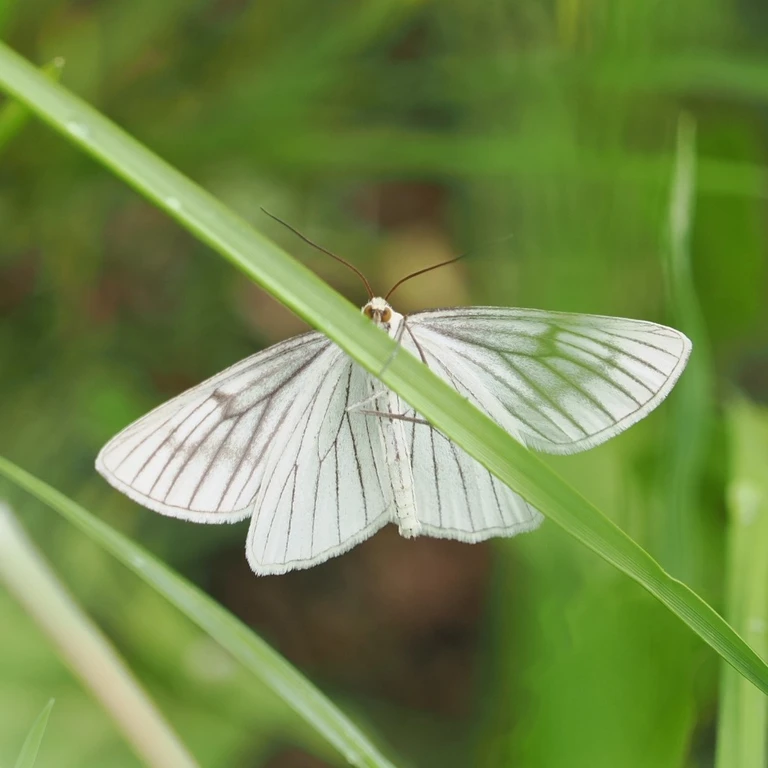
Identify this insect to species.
Siona lineata
